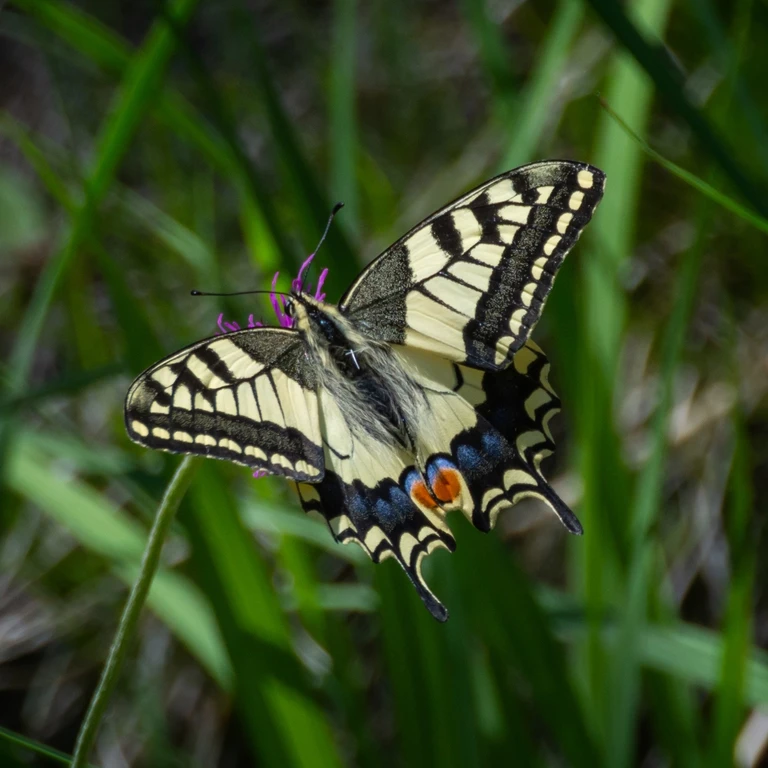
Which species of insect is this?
Papilio machaon
